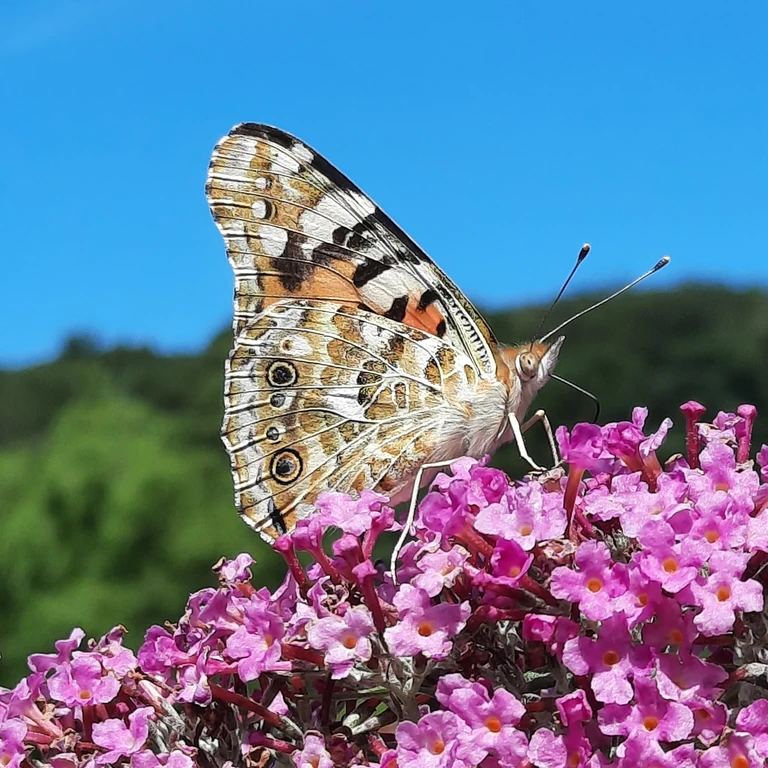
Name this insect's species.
Vanessa cardui
